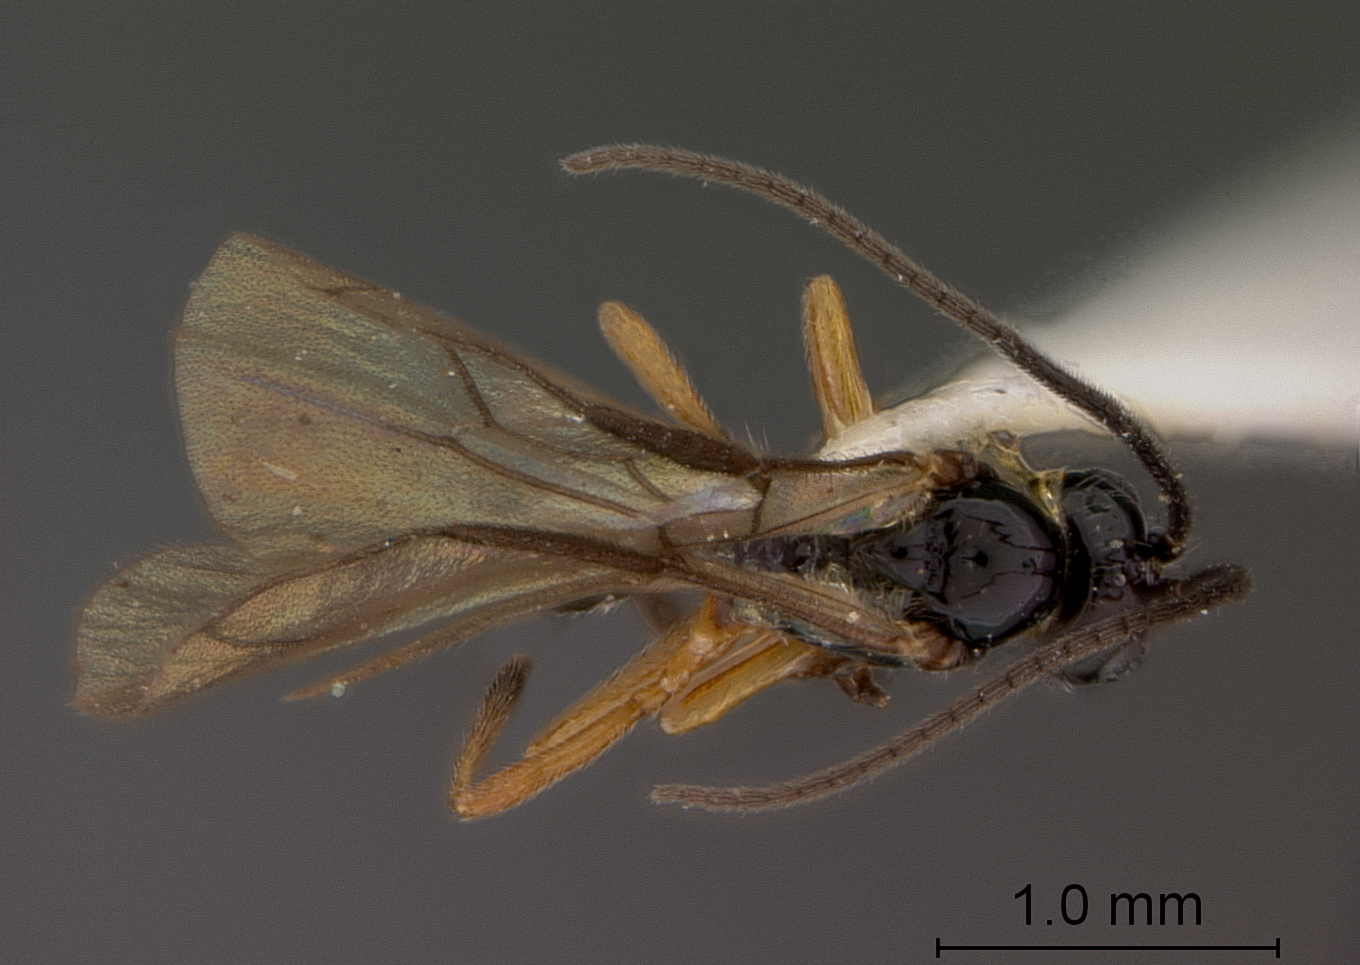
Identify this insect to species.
Opius blantoni
